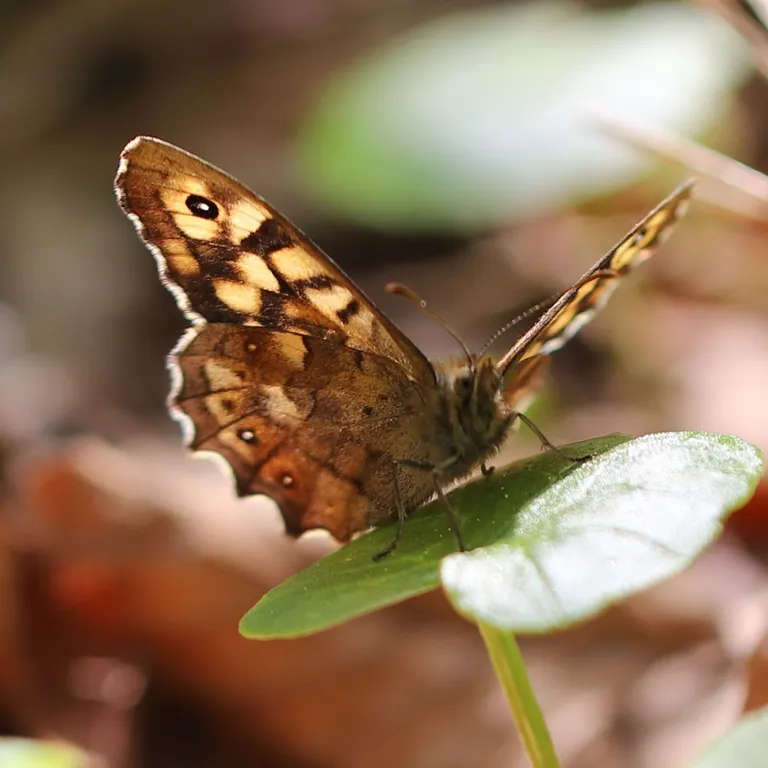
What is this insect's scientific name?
Pararge aegeria
